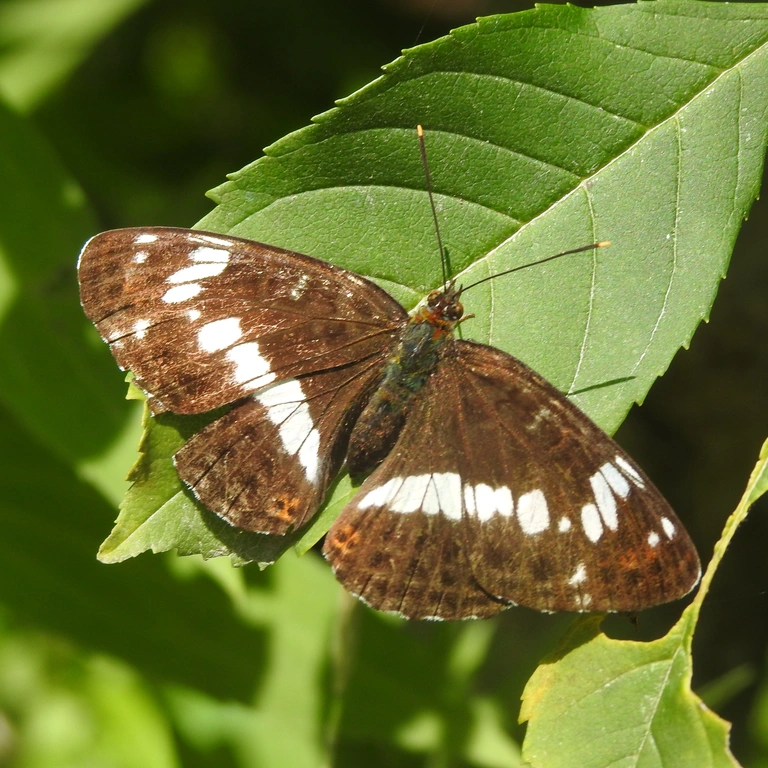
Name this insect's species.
Limenitis camilla (also Ladoga camilla)
